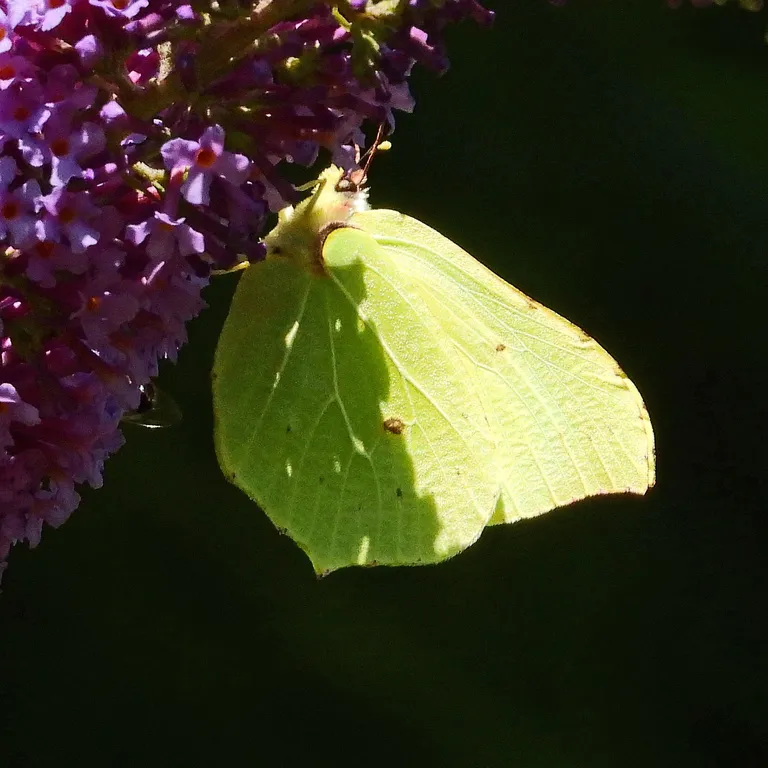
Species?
Gonepteryx rhamni
